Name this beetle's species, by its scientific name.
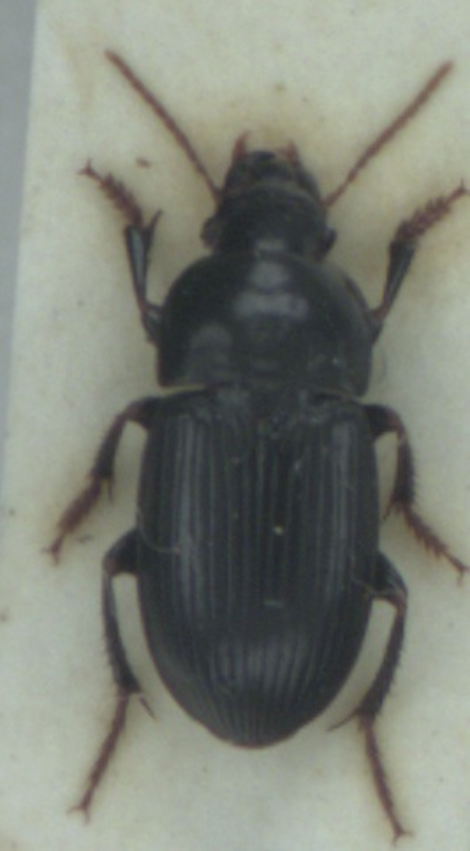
Harpalus tardus
